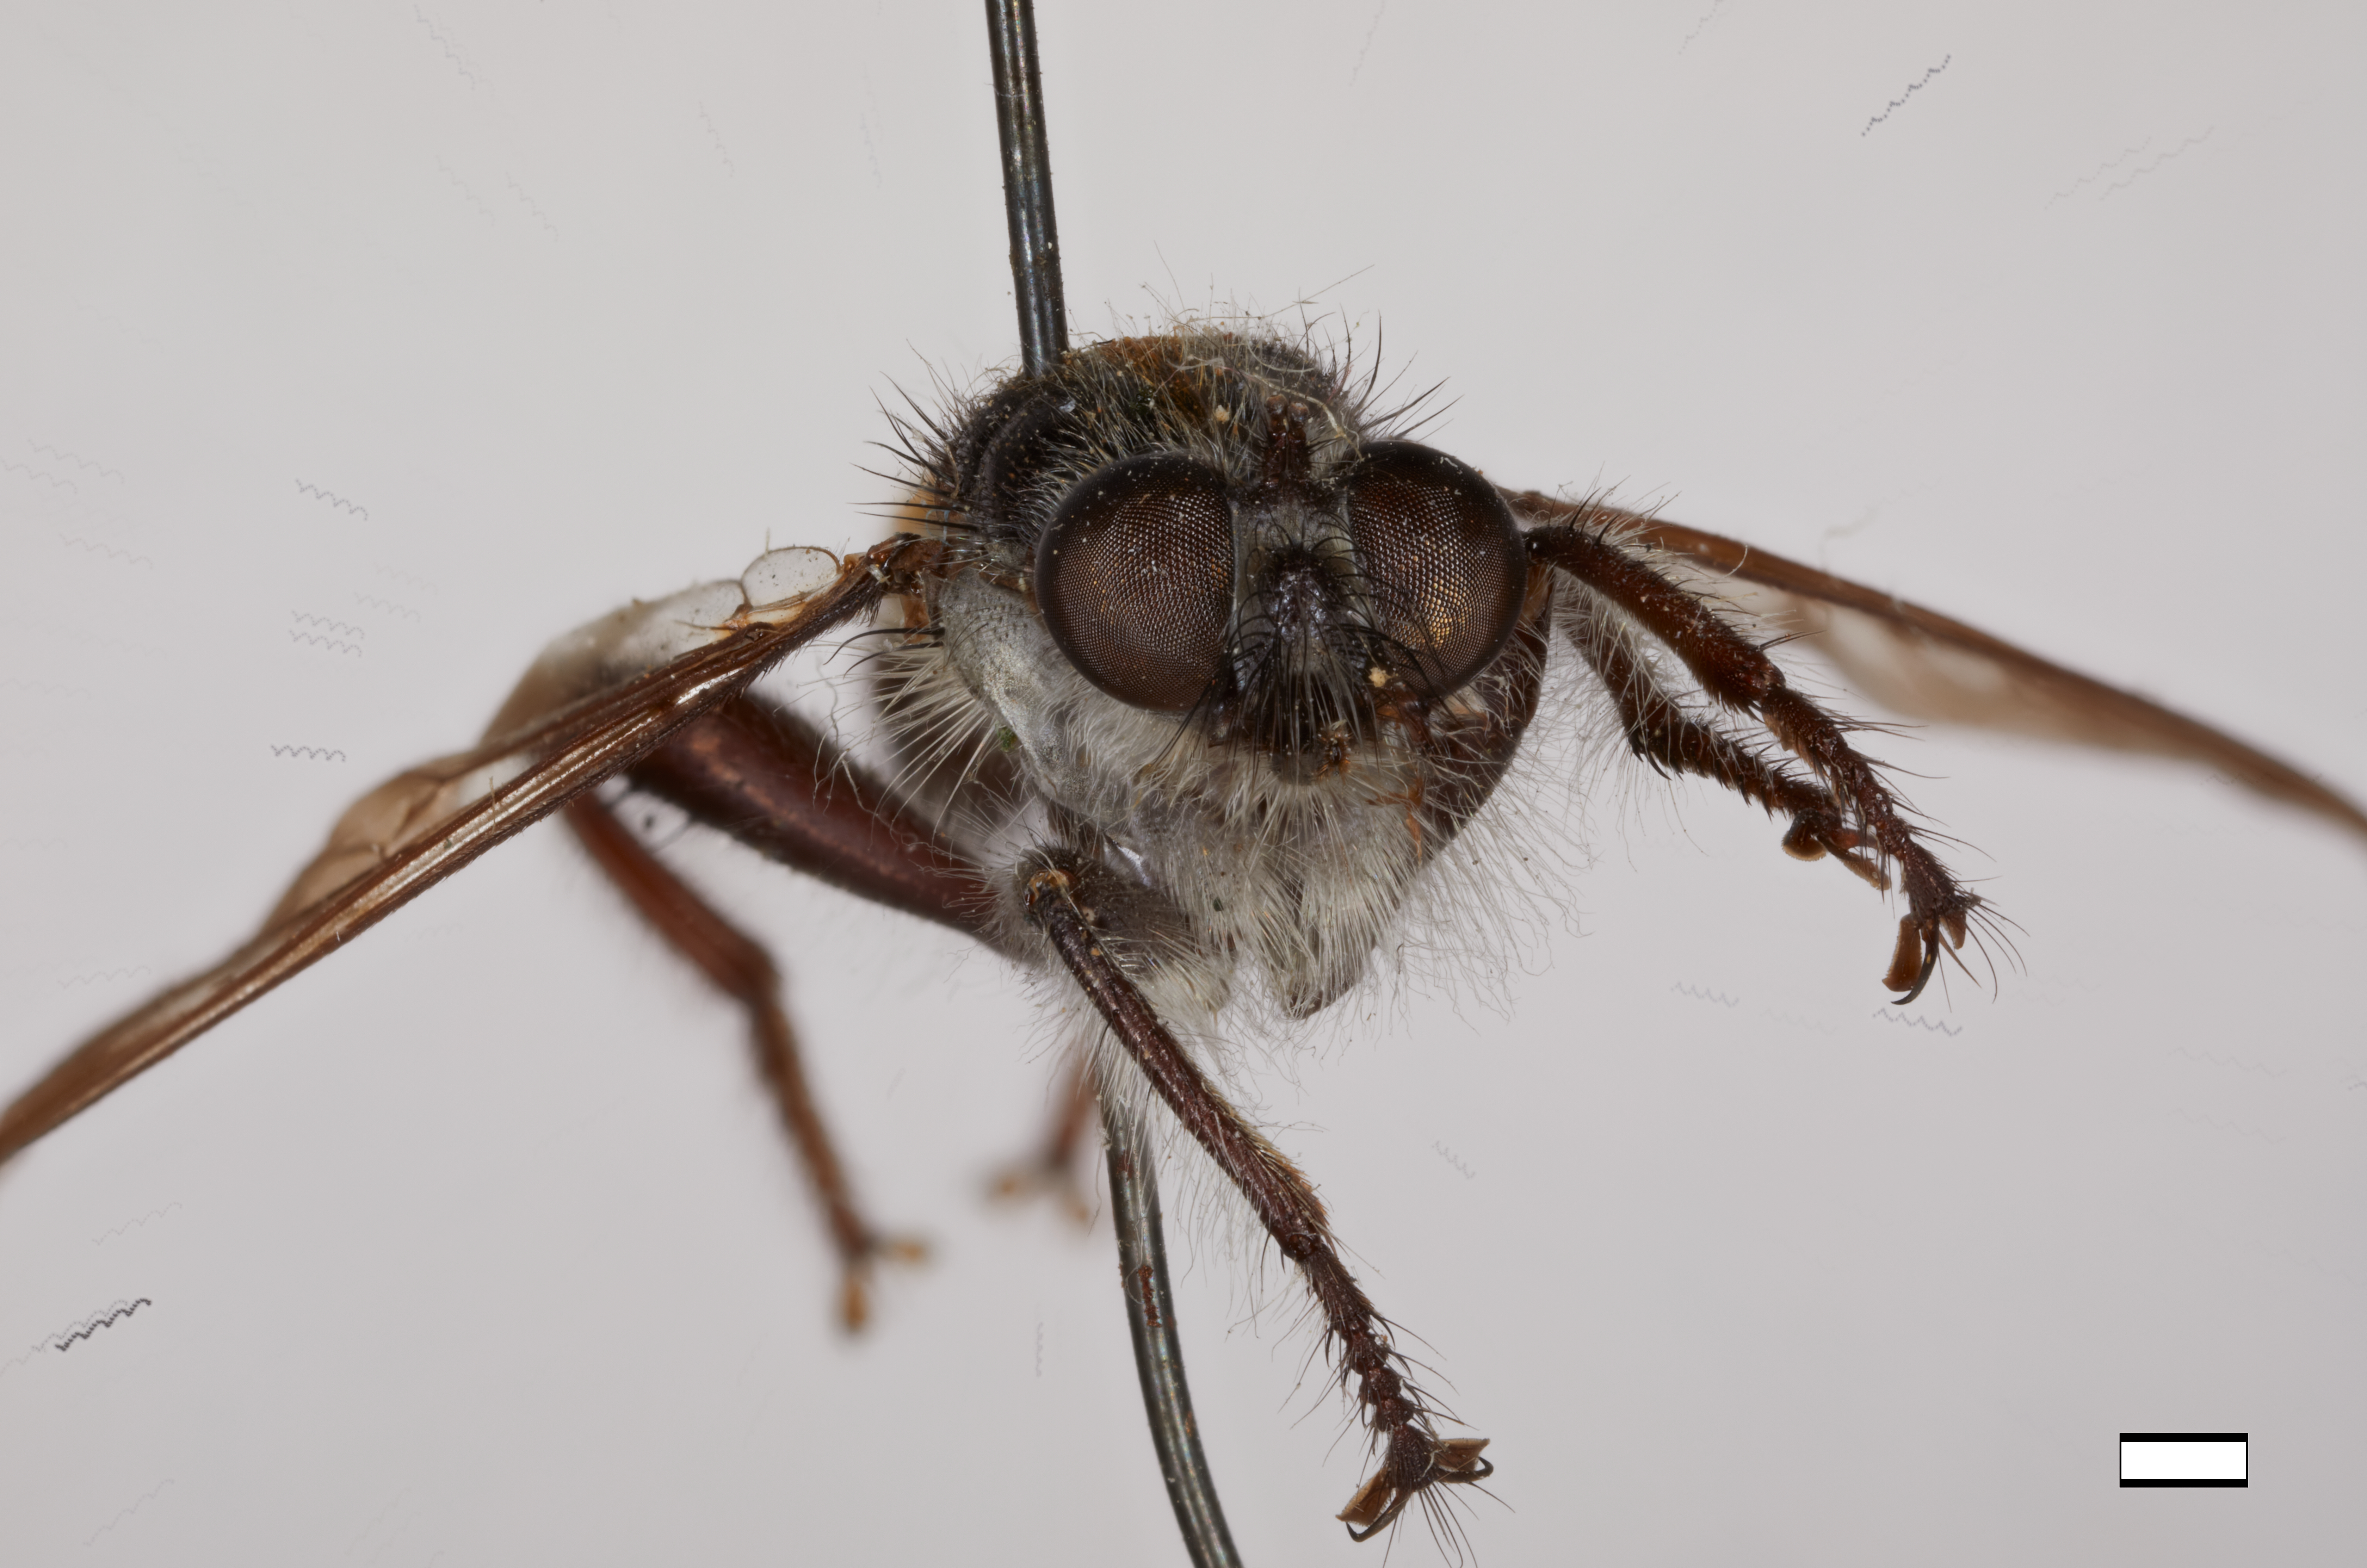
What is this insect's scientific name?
Laphria ithypyga
